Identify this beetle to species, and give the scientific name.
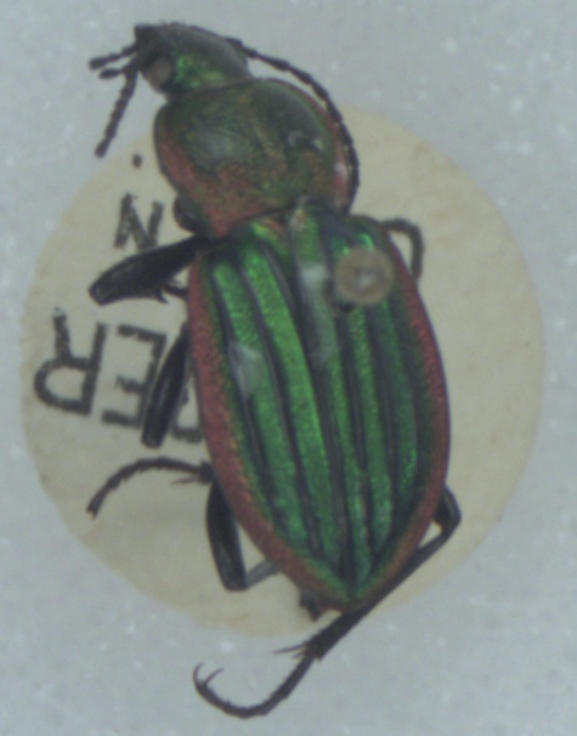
Carabus nitens
